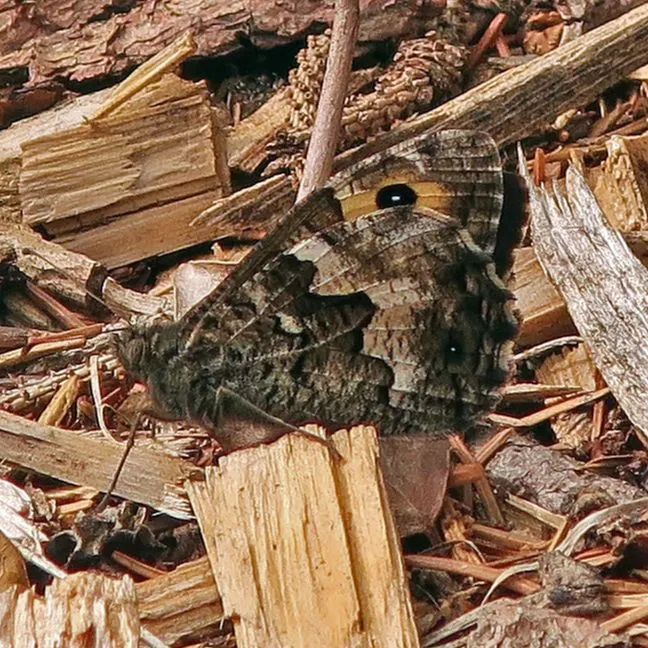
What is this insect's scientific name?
Hipparchia semele
